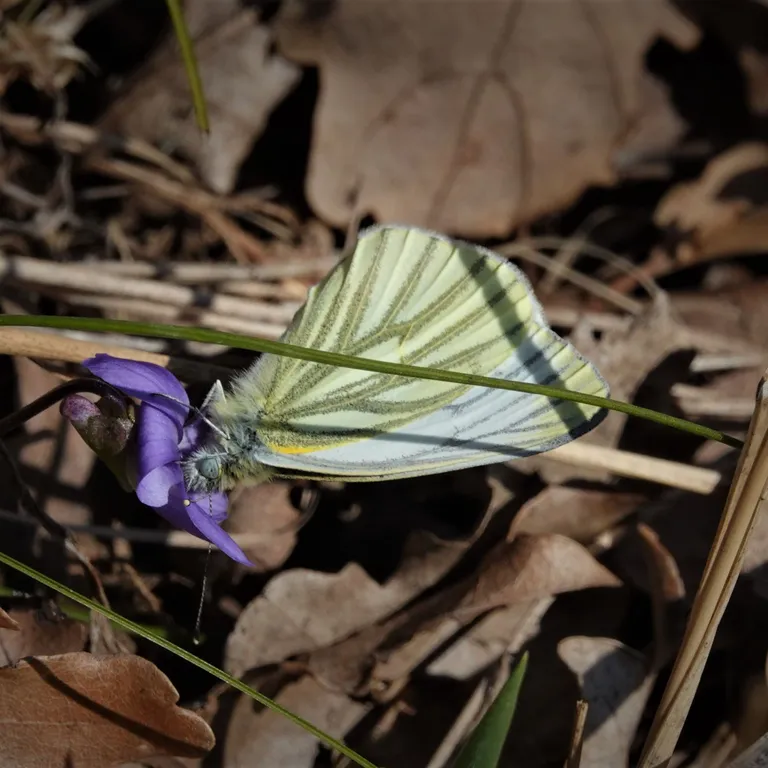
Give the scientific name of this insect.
Pieris napi
